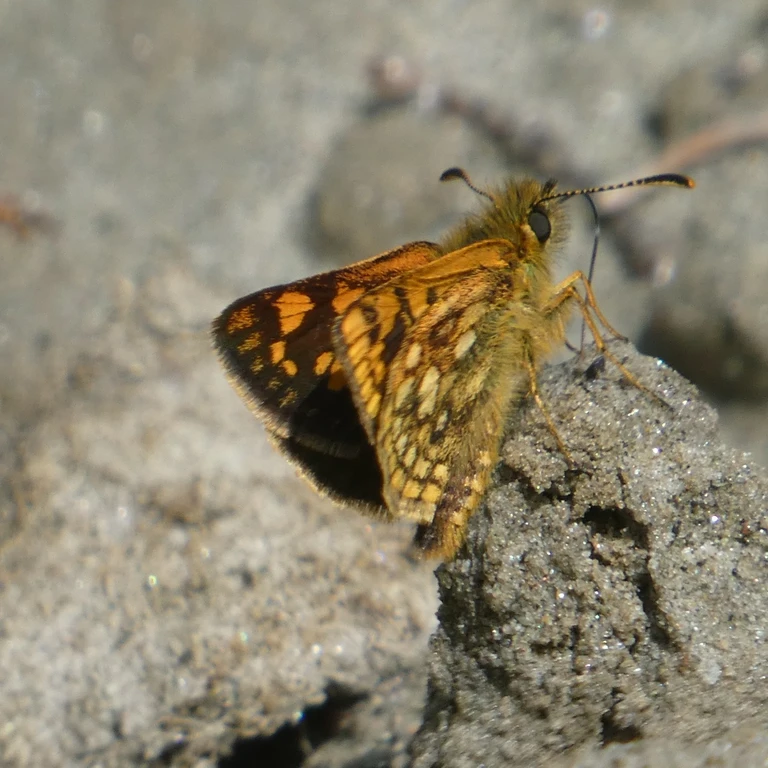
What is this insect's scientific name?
Carterocephalus palaemon
